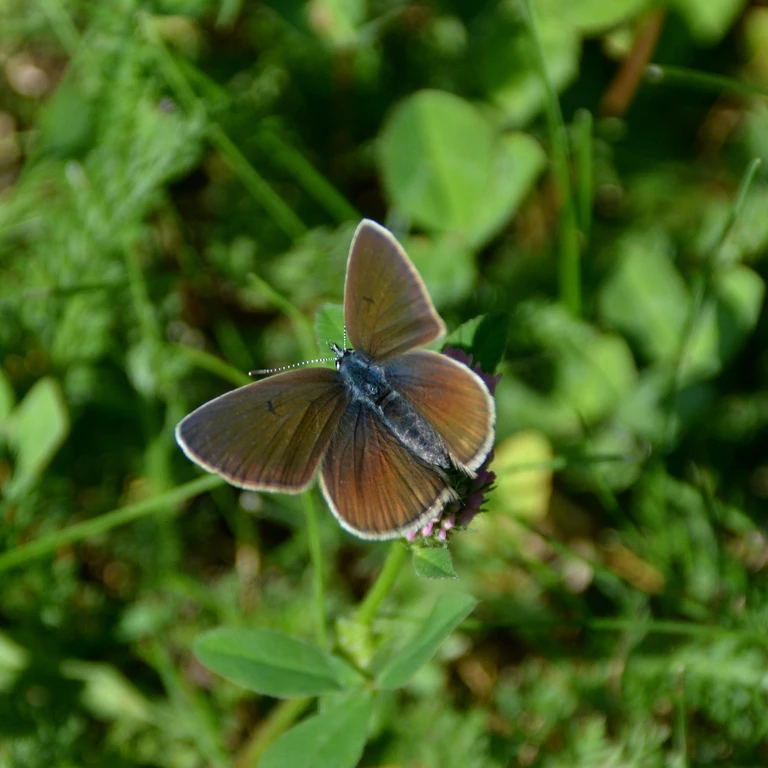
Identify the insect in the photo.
Cyaniris semiargus
